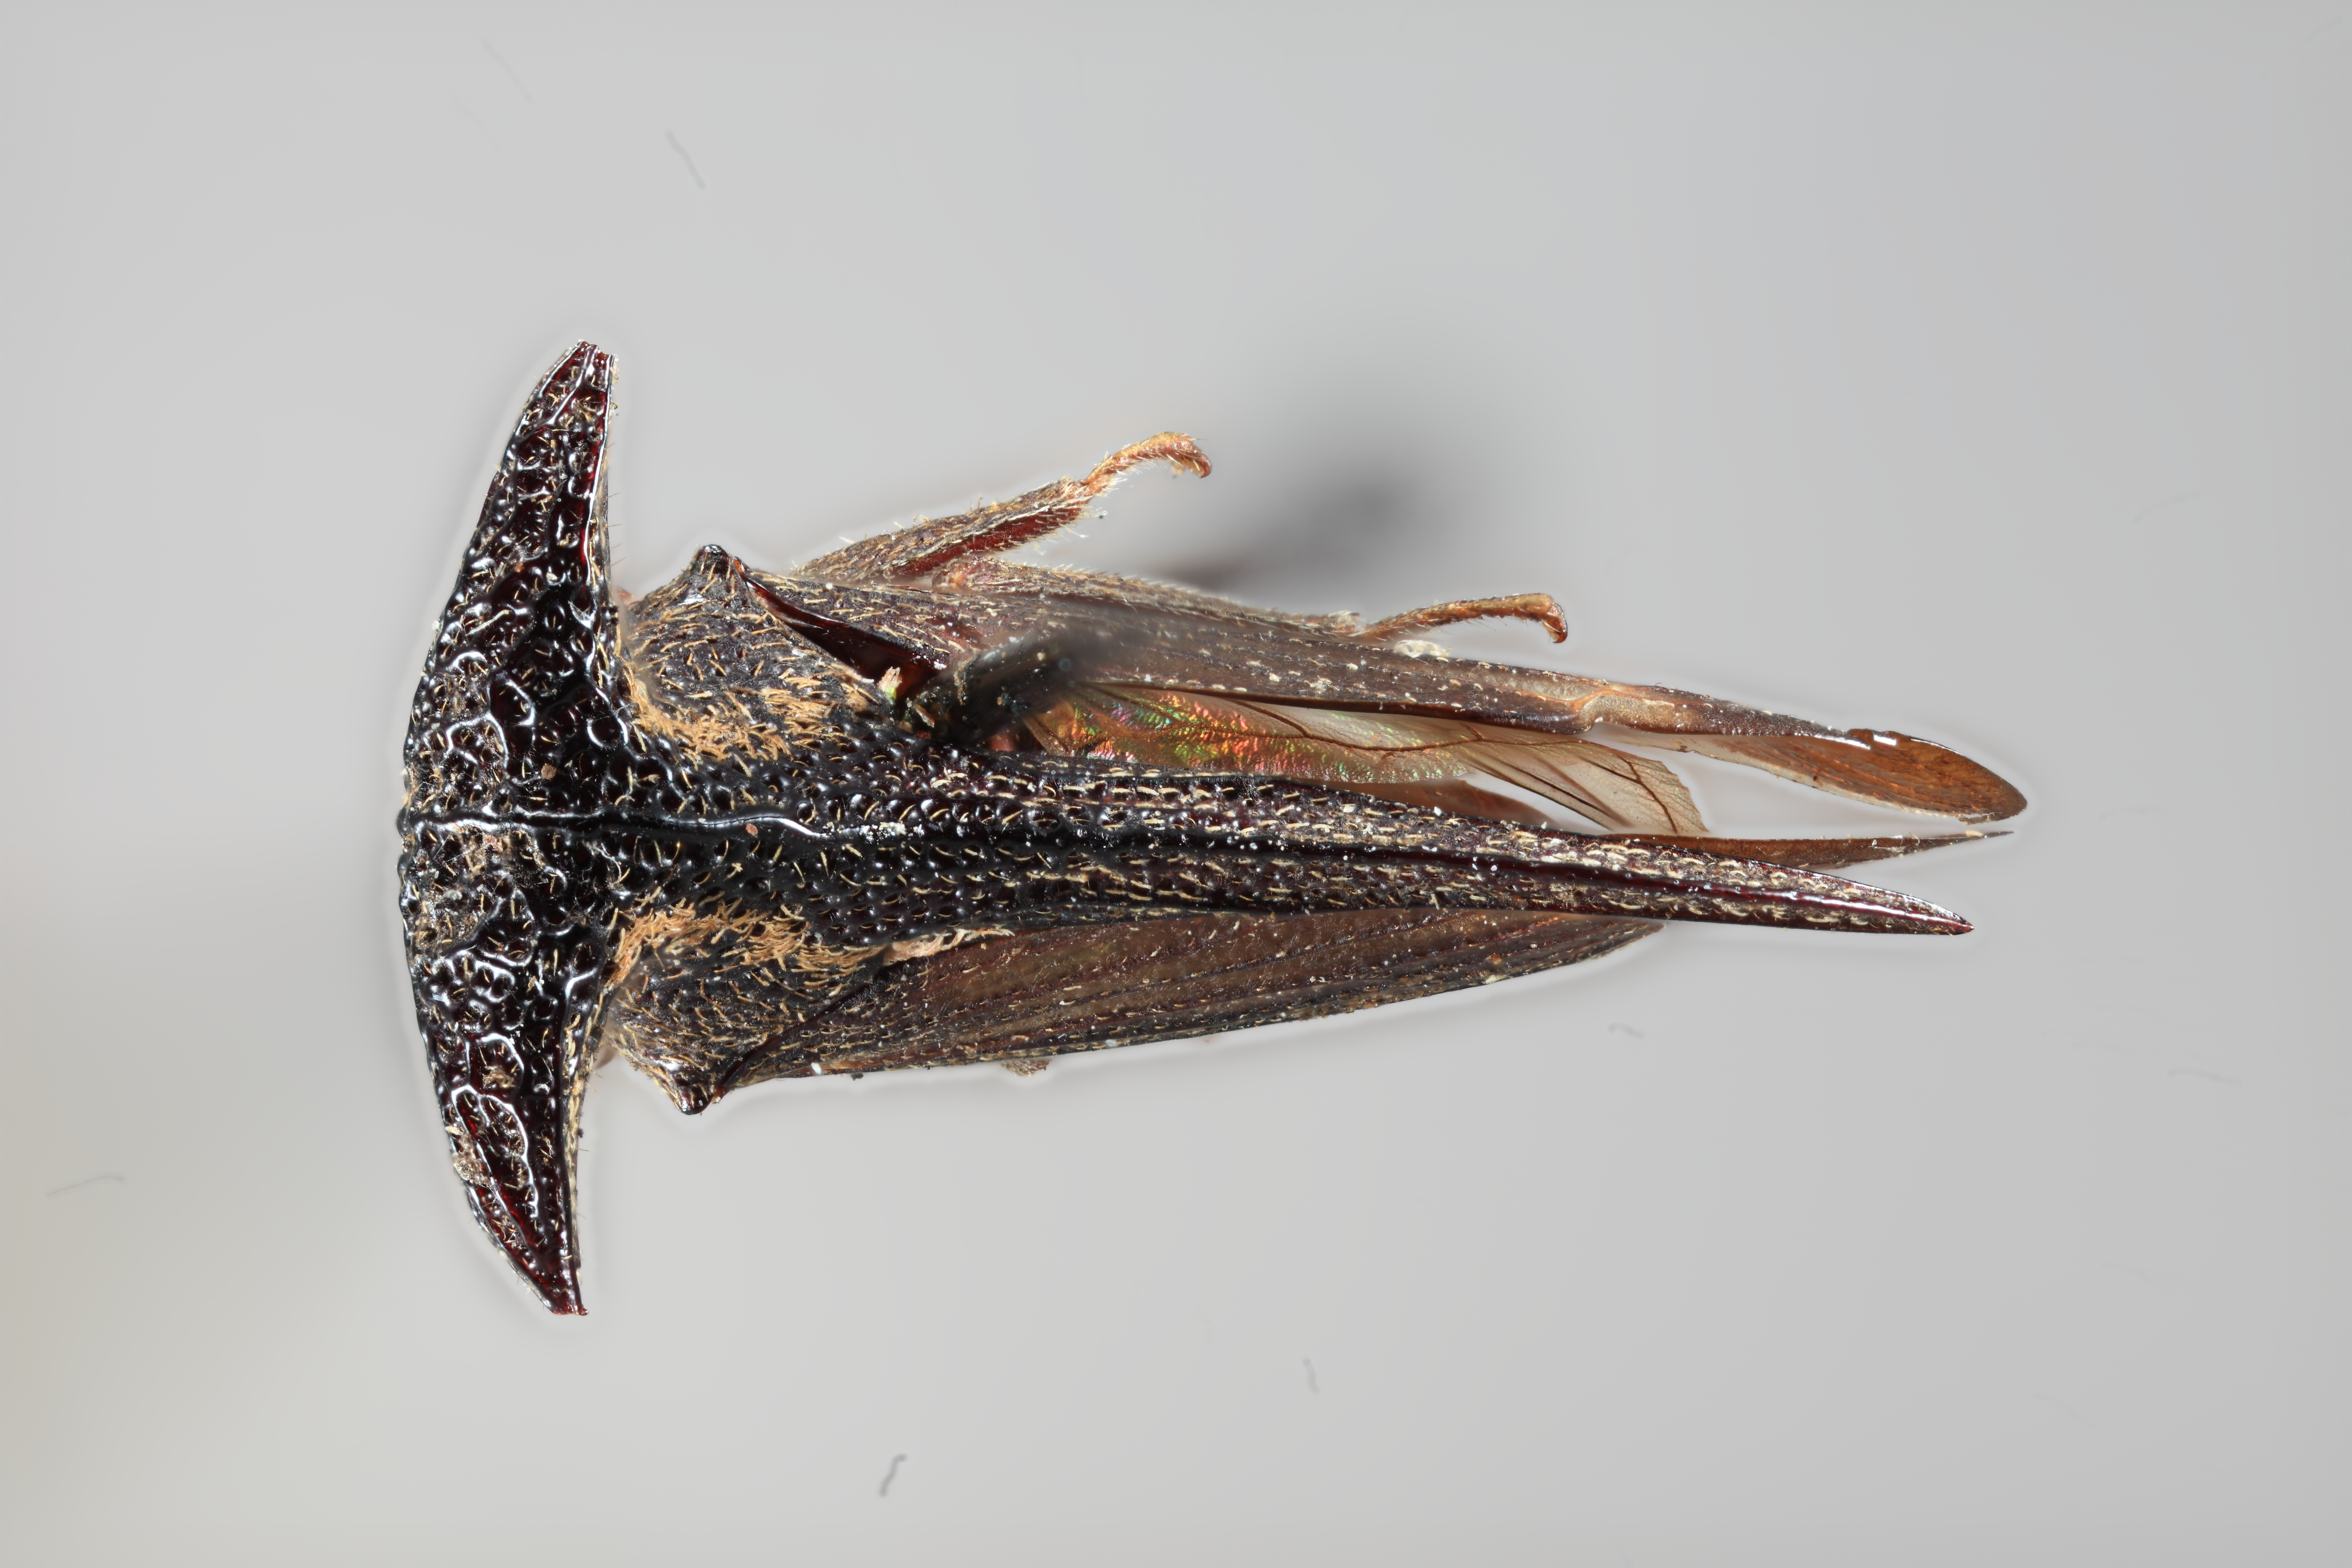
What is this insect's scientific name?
Emphusis rugosis
